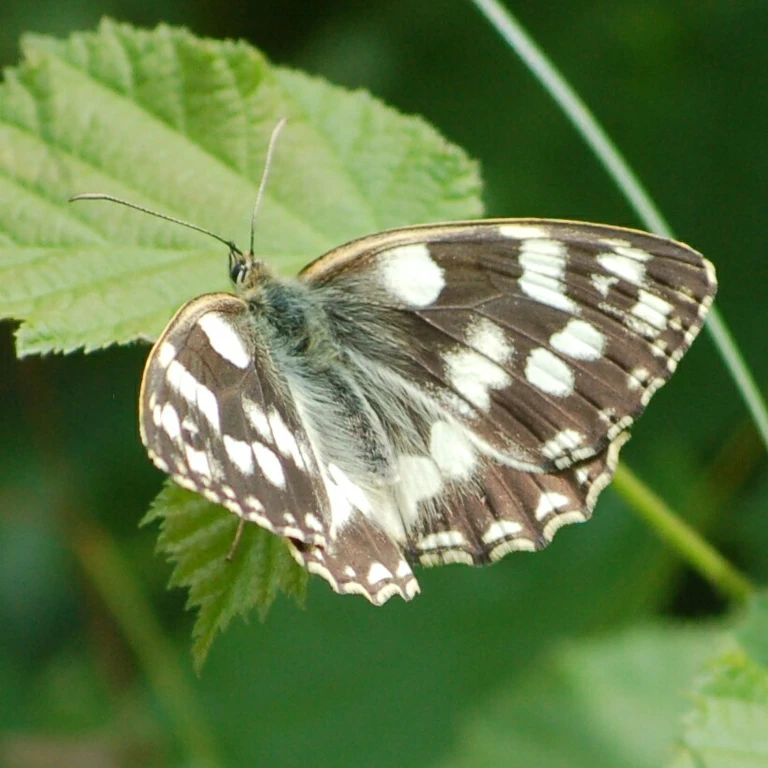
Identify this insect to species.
Melanargia galathea
